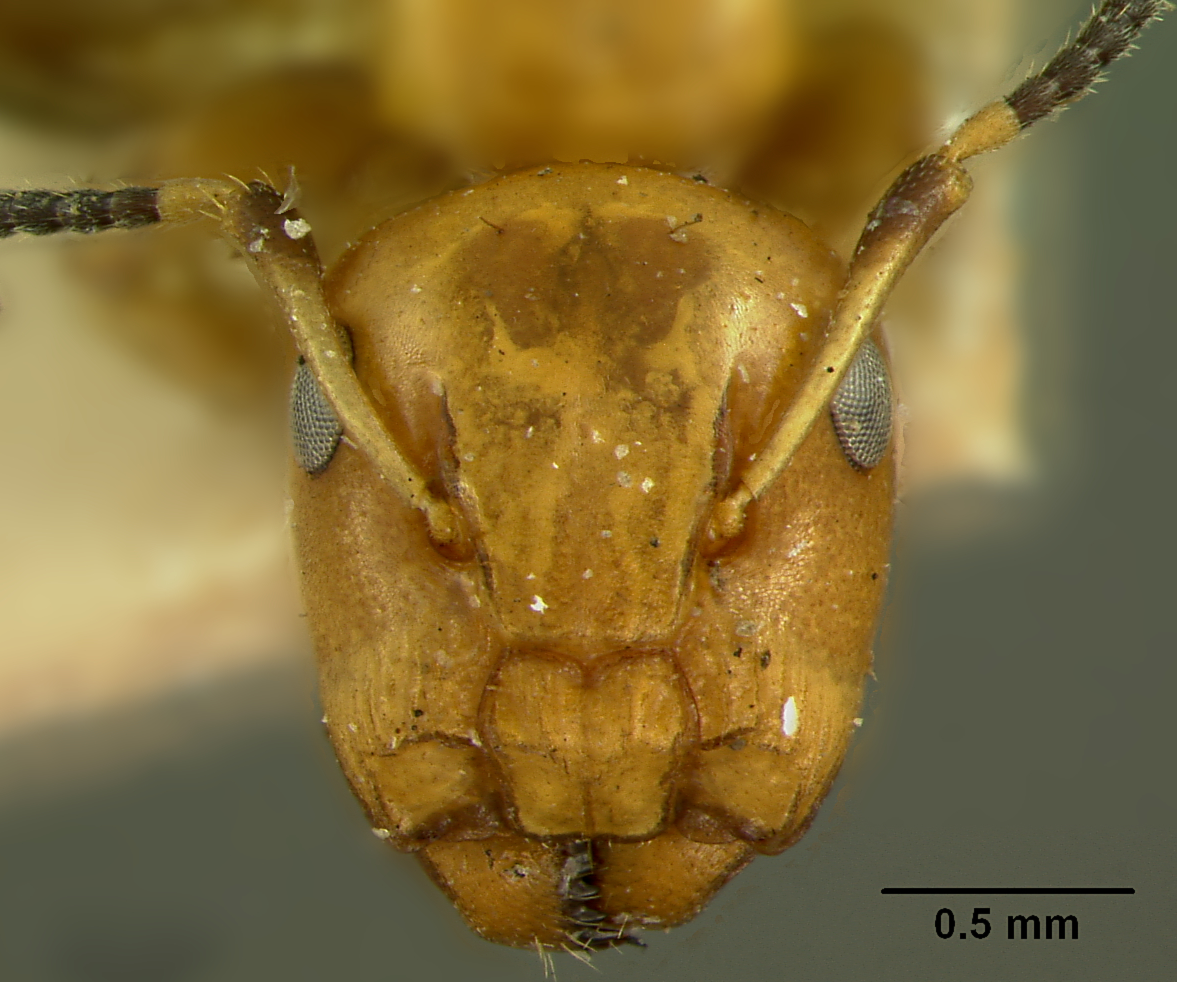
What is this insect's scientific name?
Camponotus guppyi
